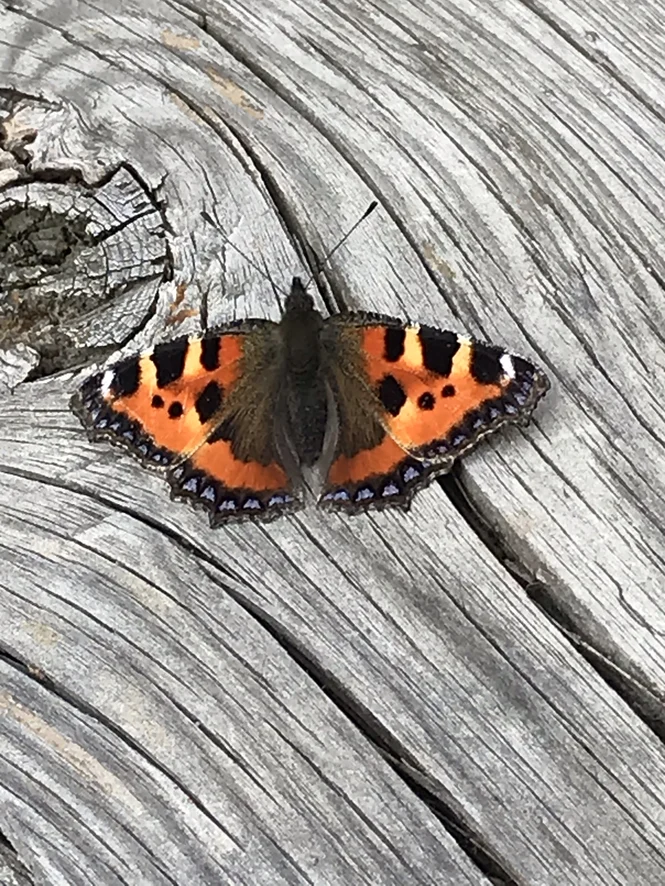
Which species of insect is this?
Aglais urticae
